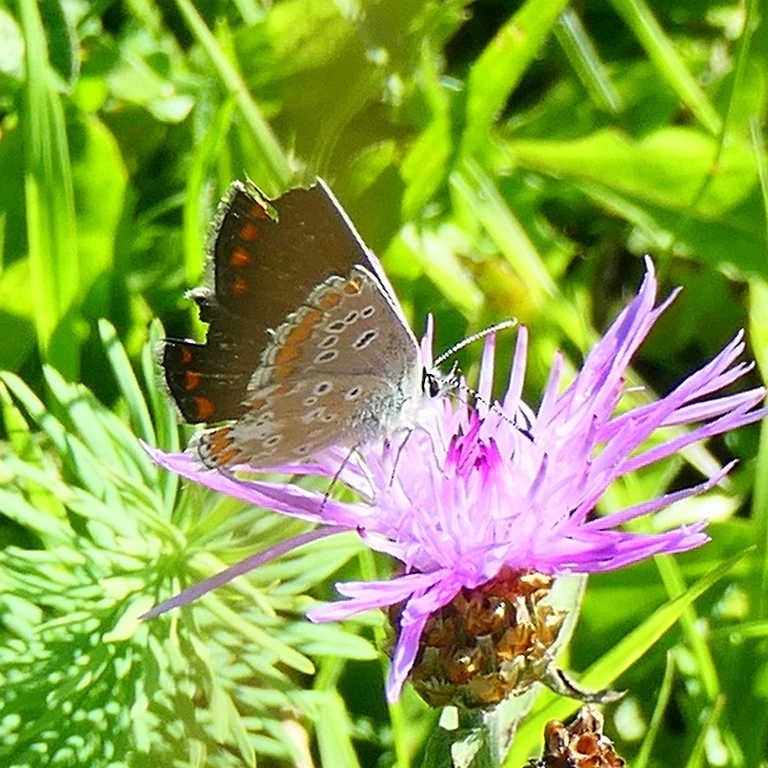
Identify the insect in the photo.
Aricia agestis/artaxerxes
